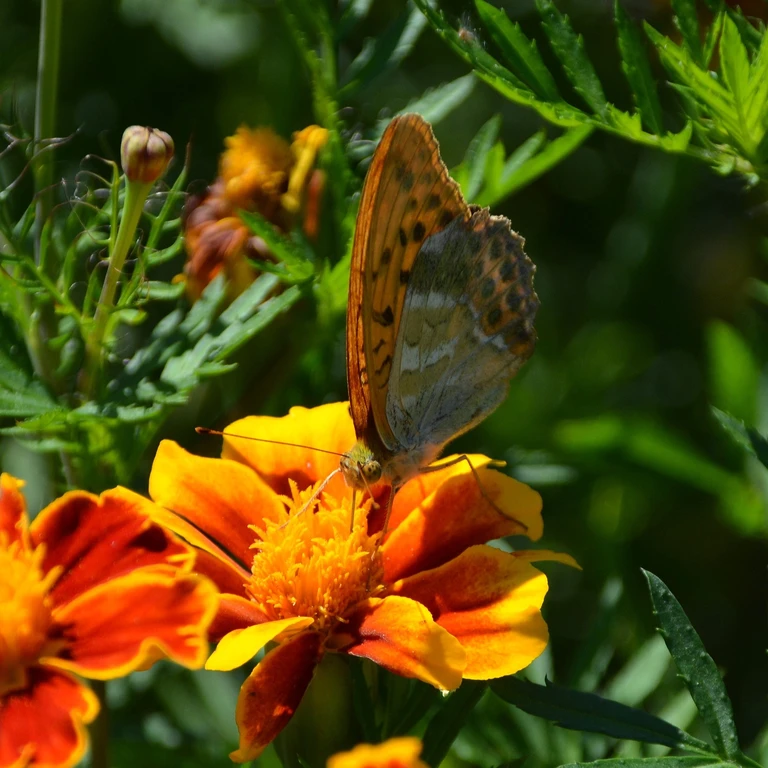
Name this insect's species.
Argynnis paphia
